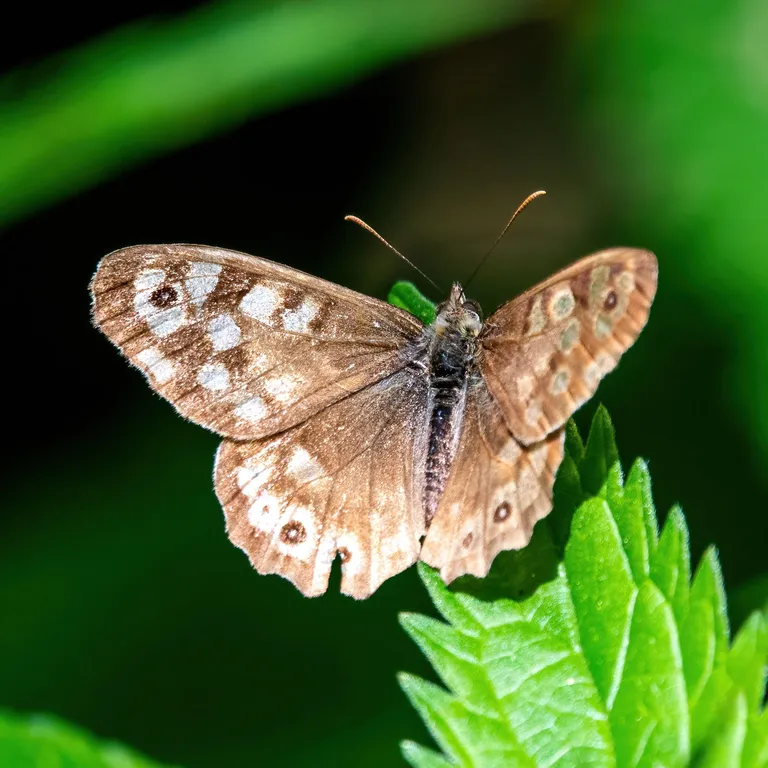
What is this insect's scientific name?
Pararge aegeria
